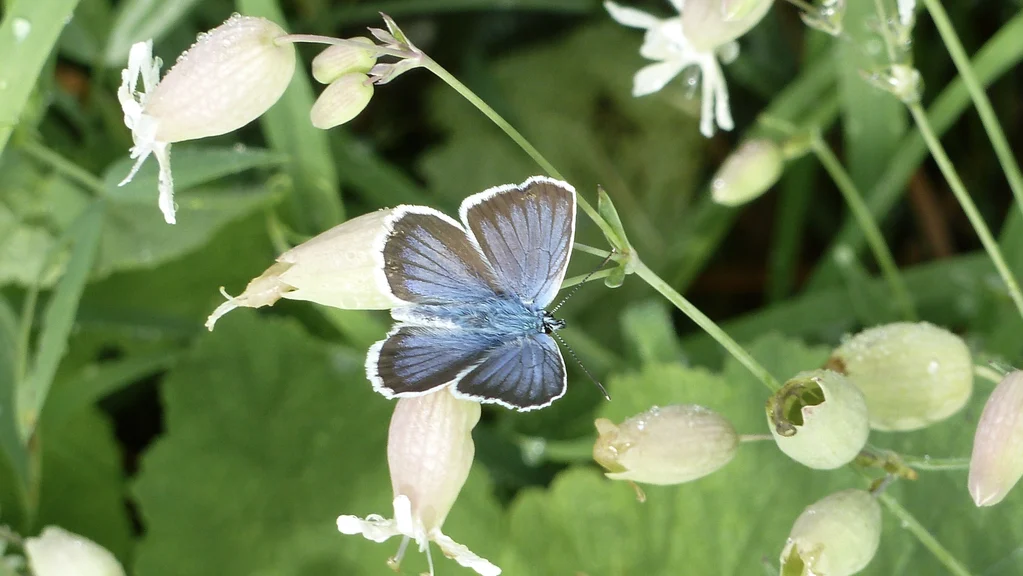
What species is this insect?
Plebejus argus
